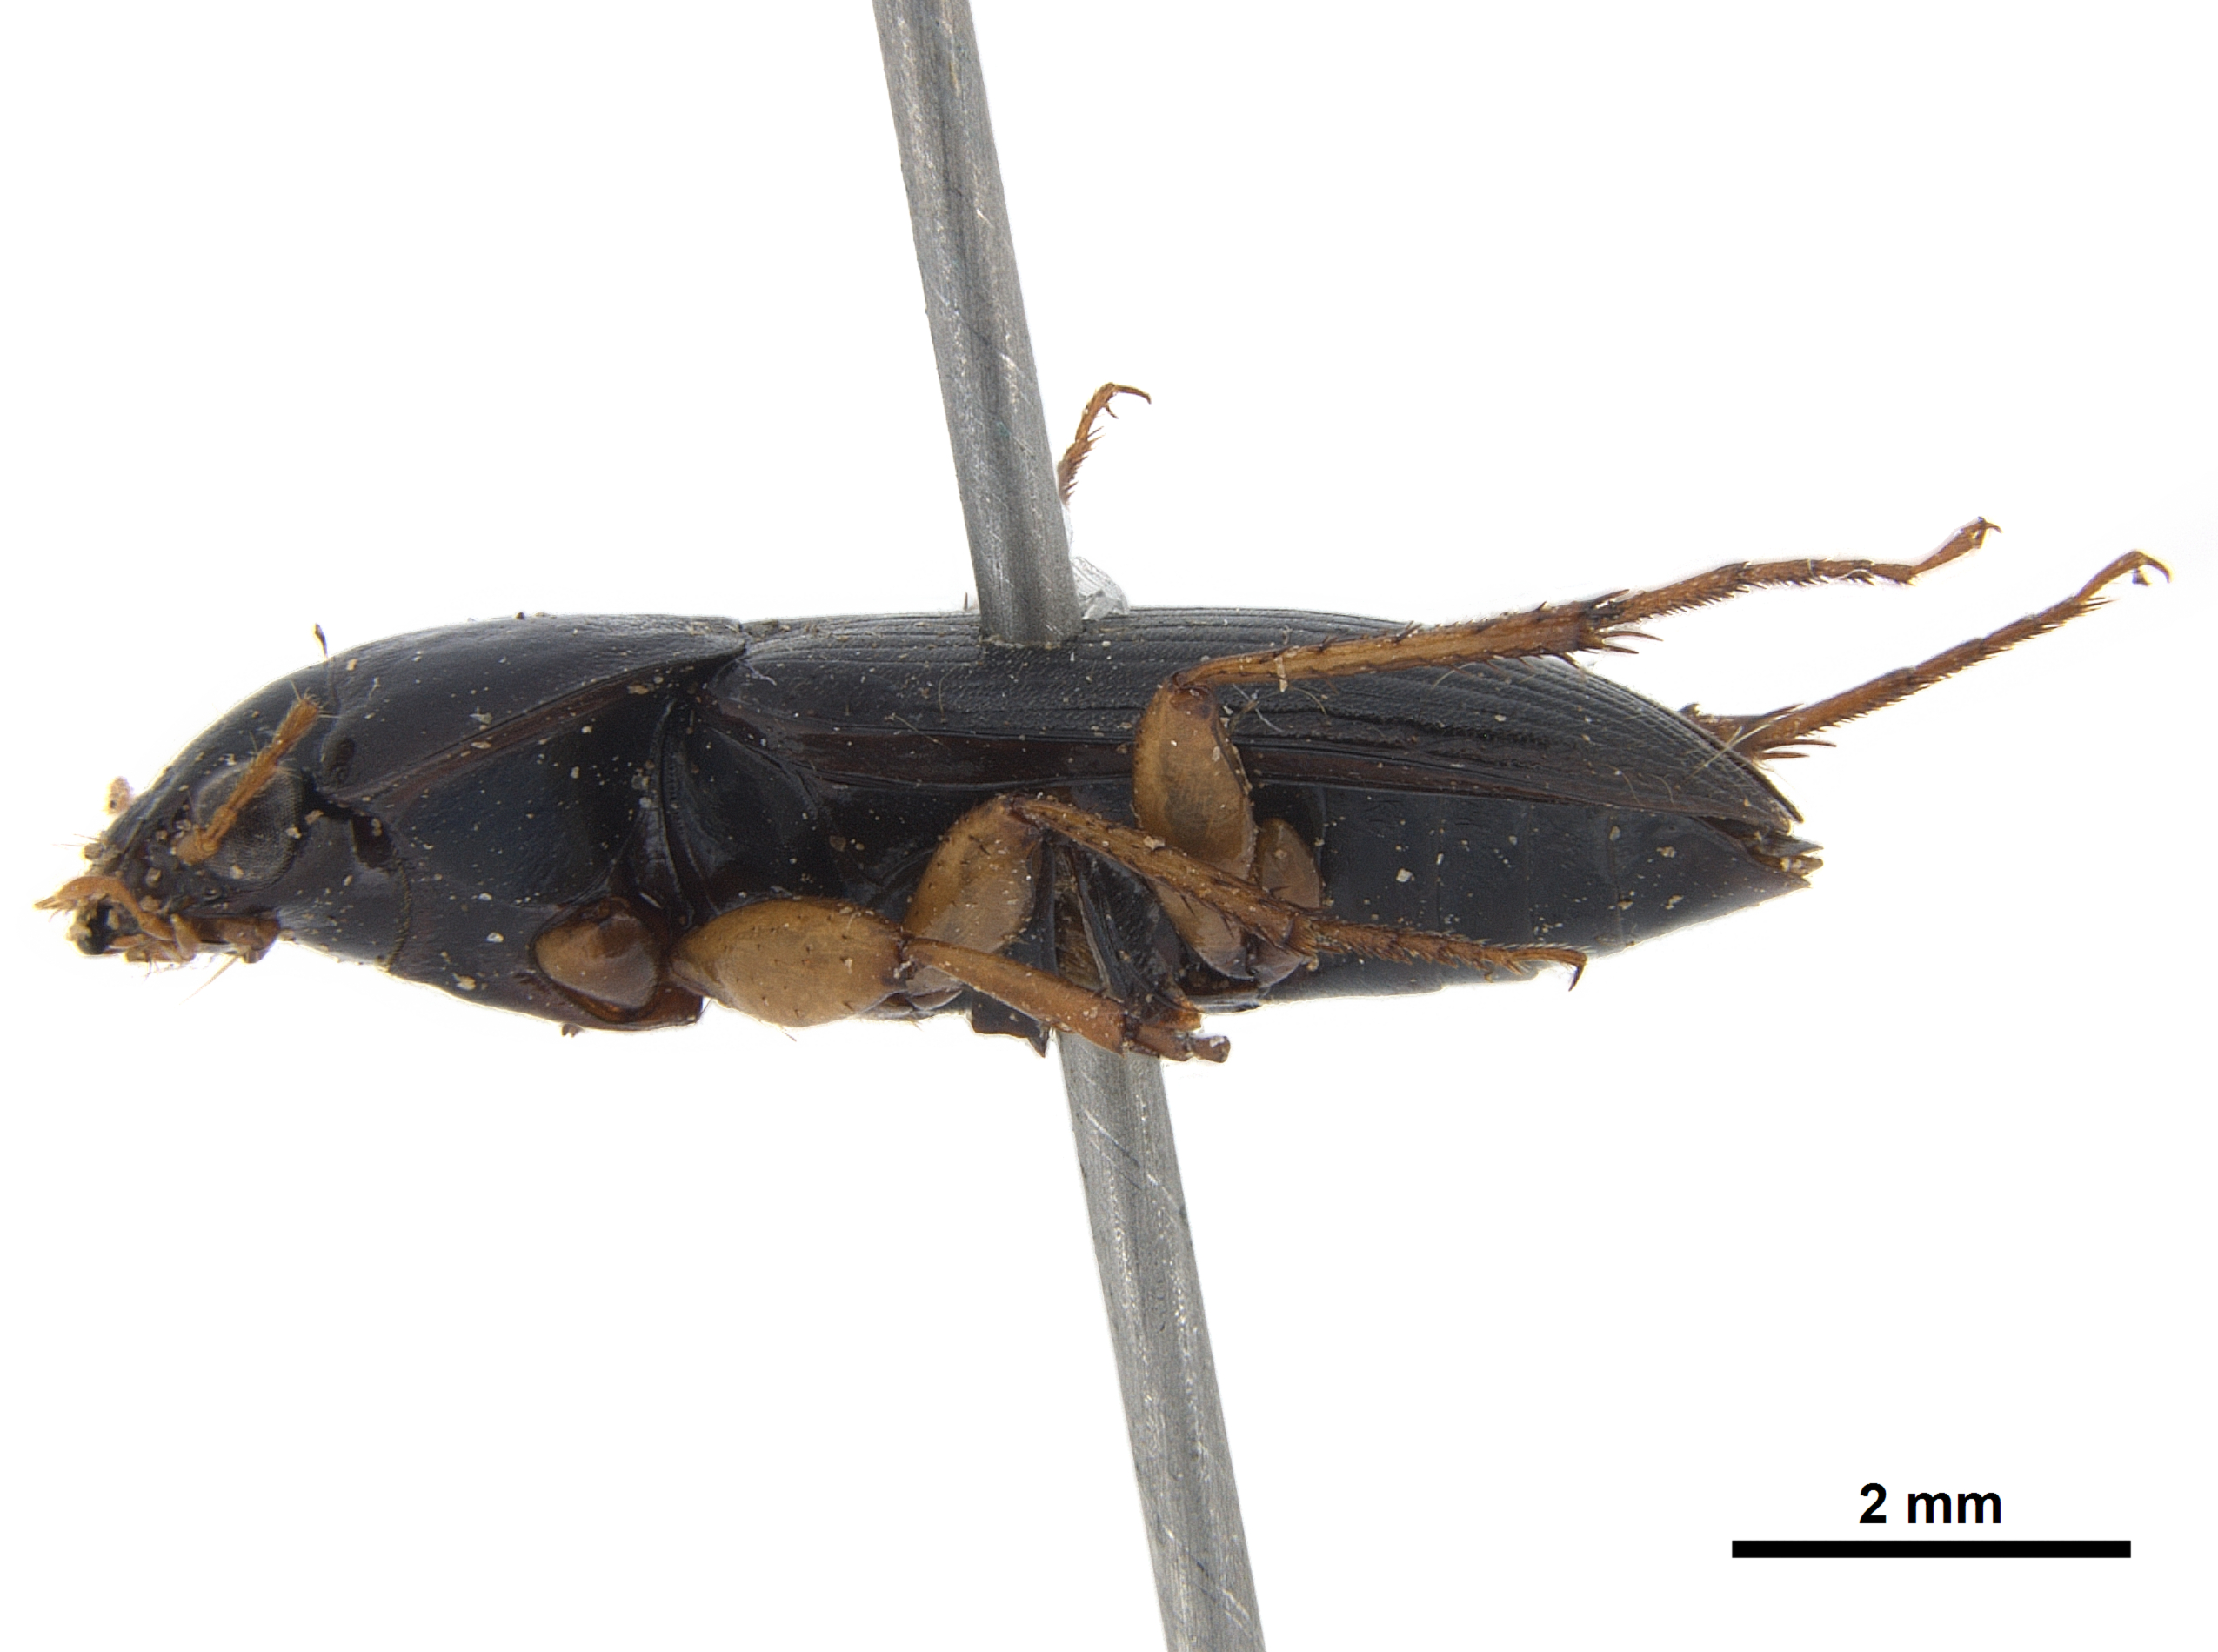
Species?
Selenophorus dispar (also Athrostichtus dispar)
